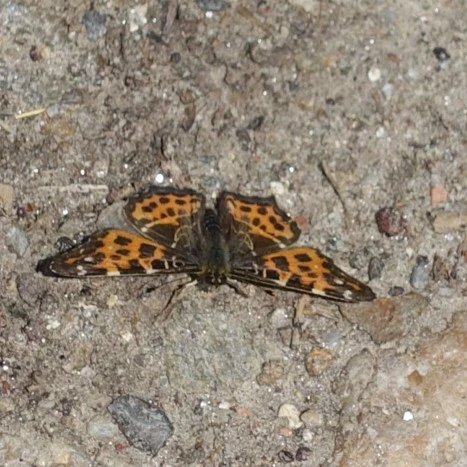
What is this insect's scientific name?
Araschnia levana
